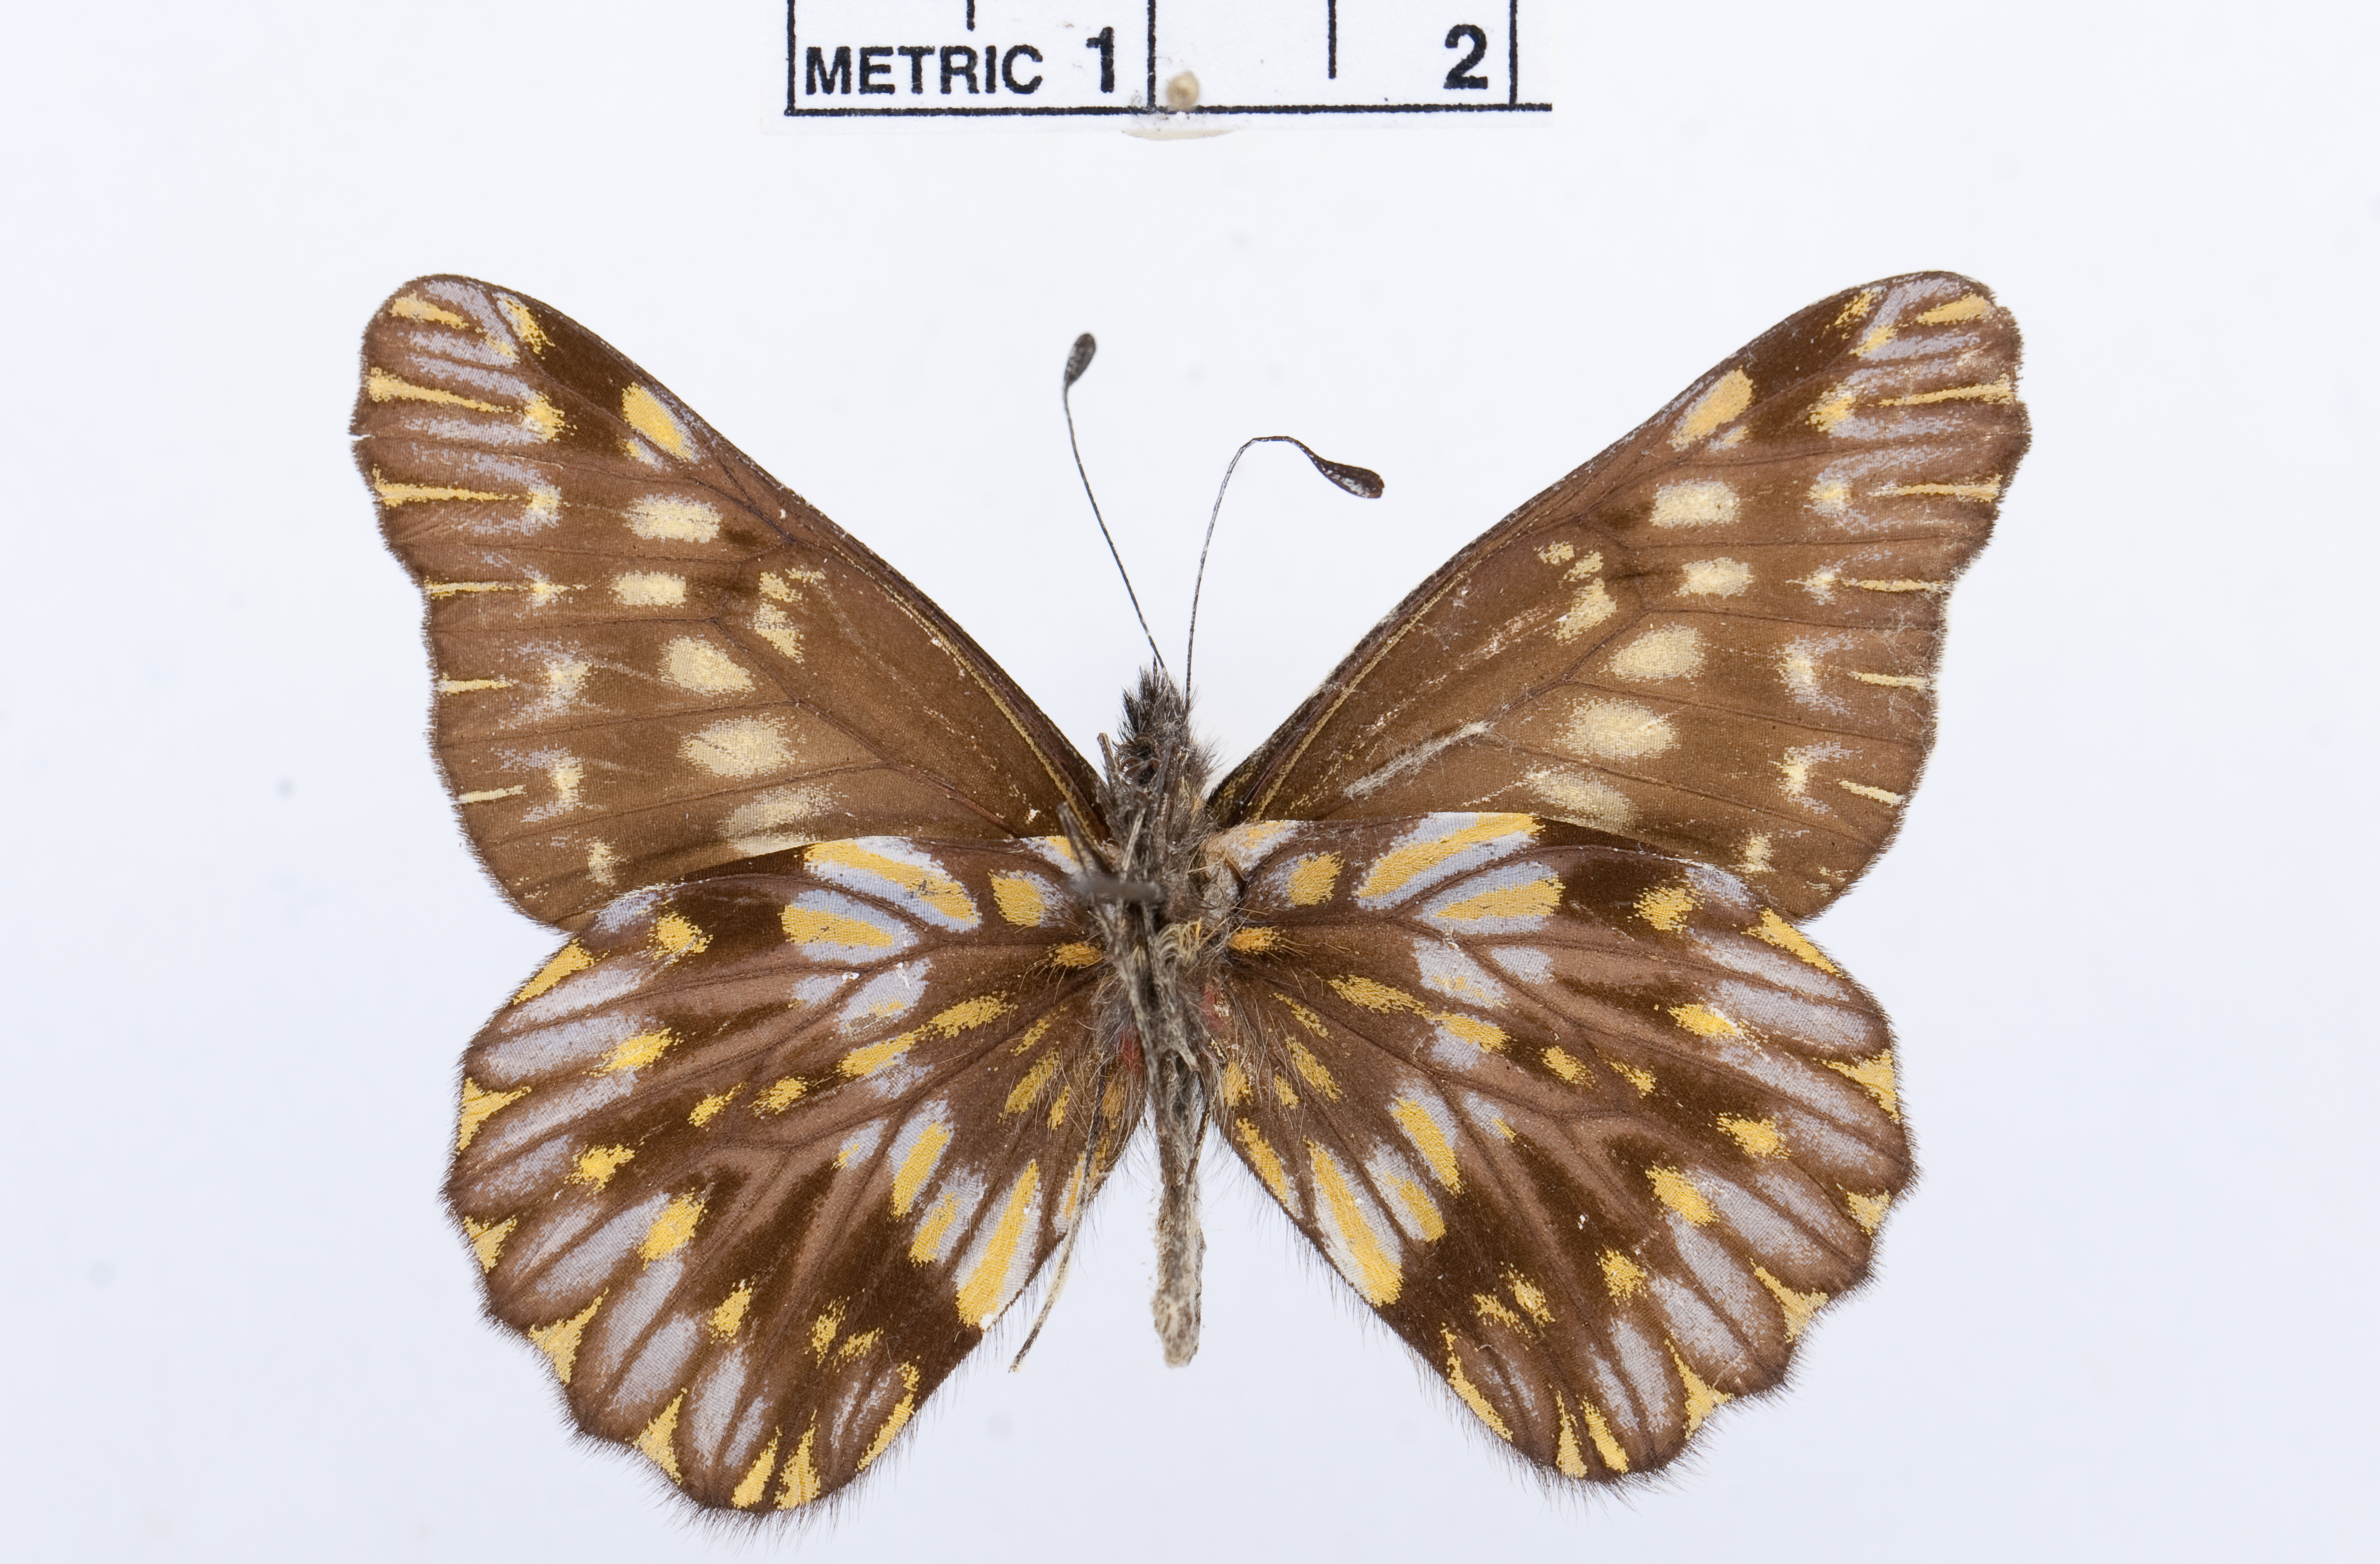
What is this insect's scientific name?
Catasticta suadela
